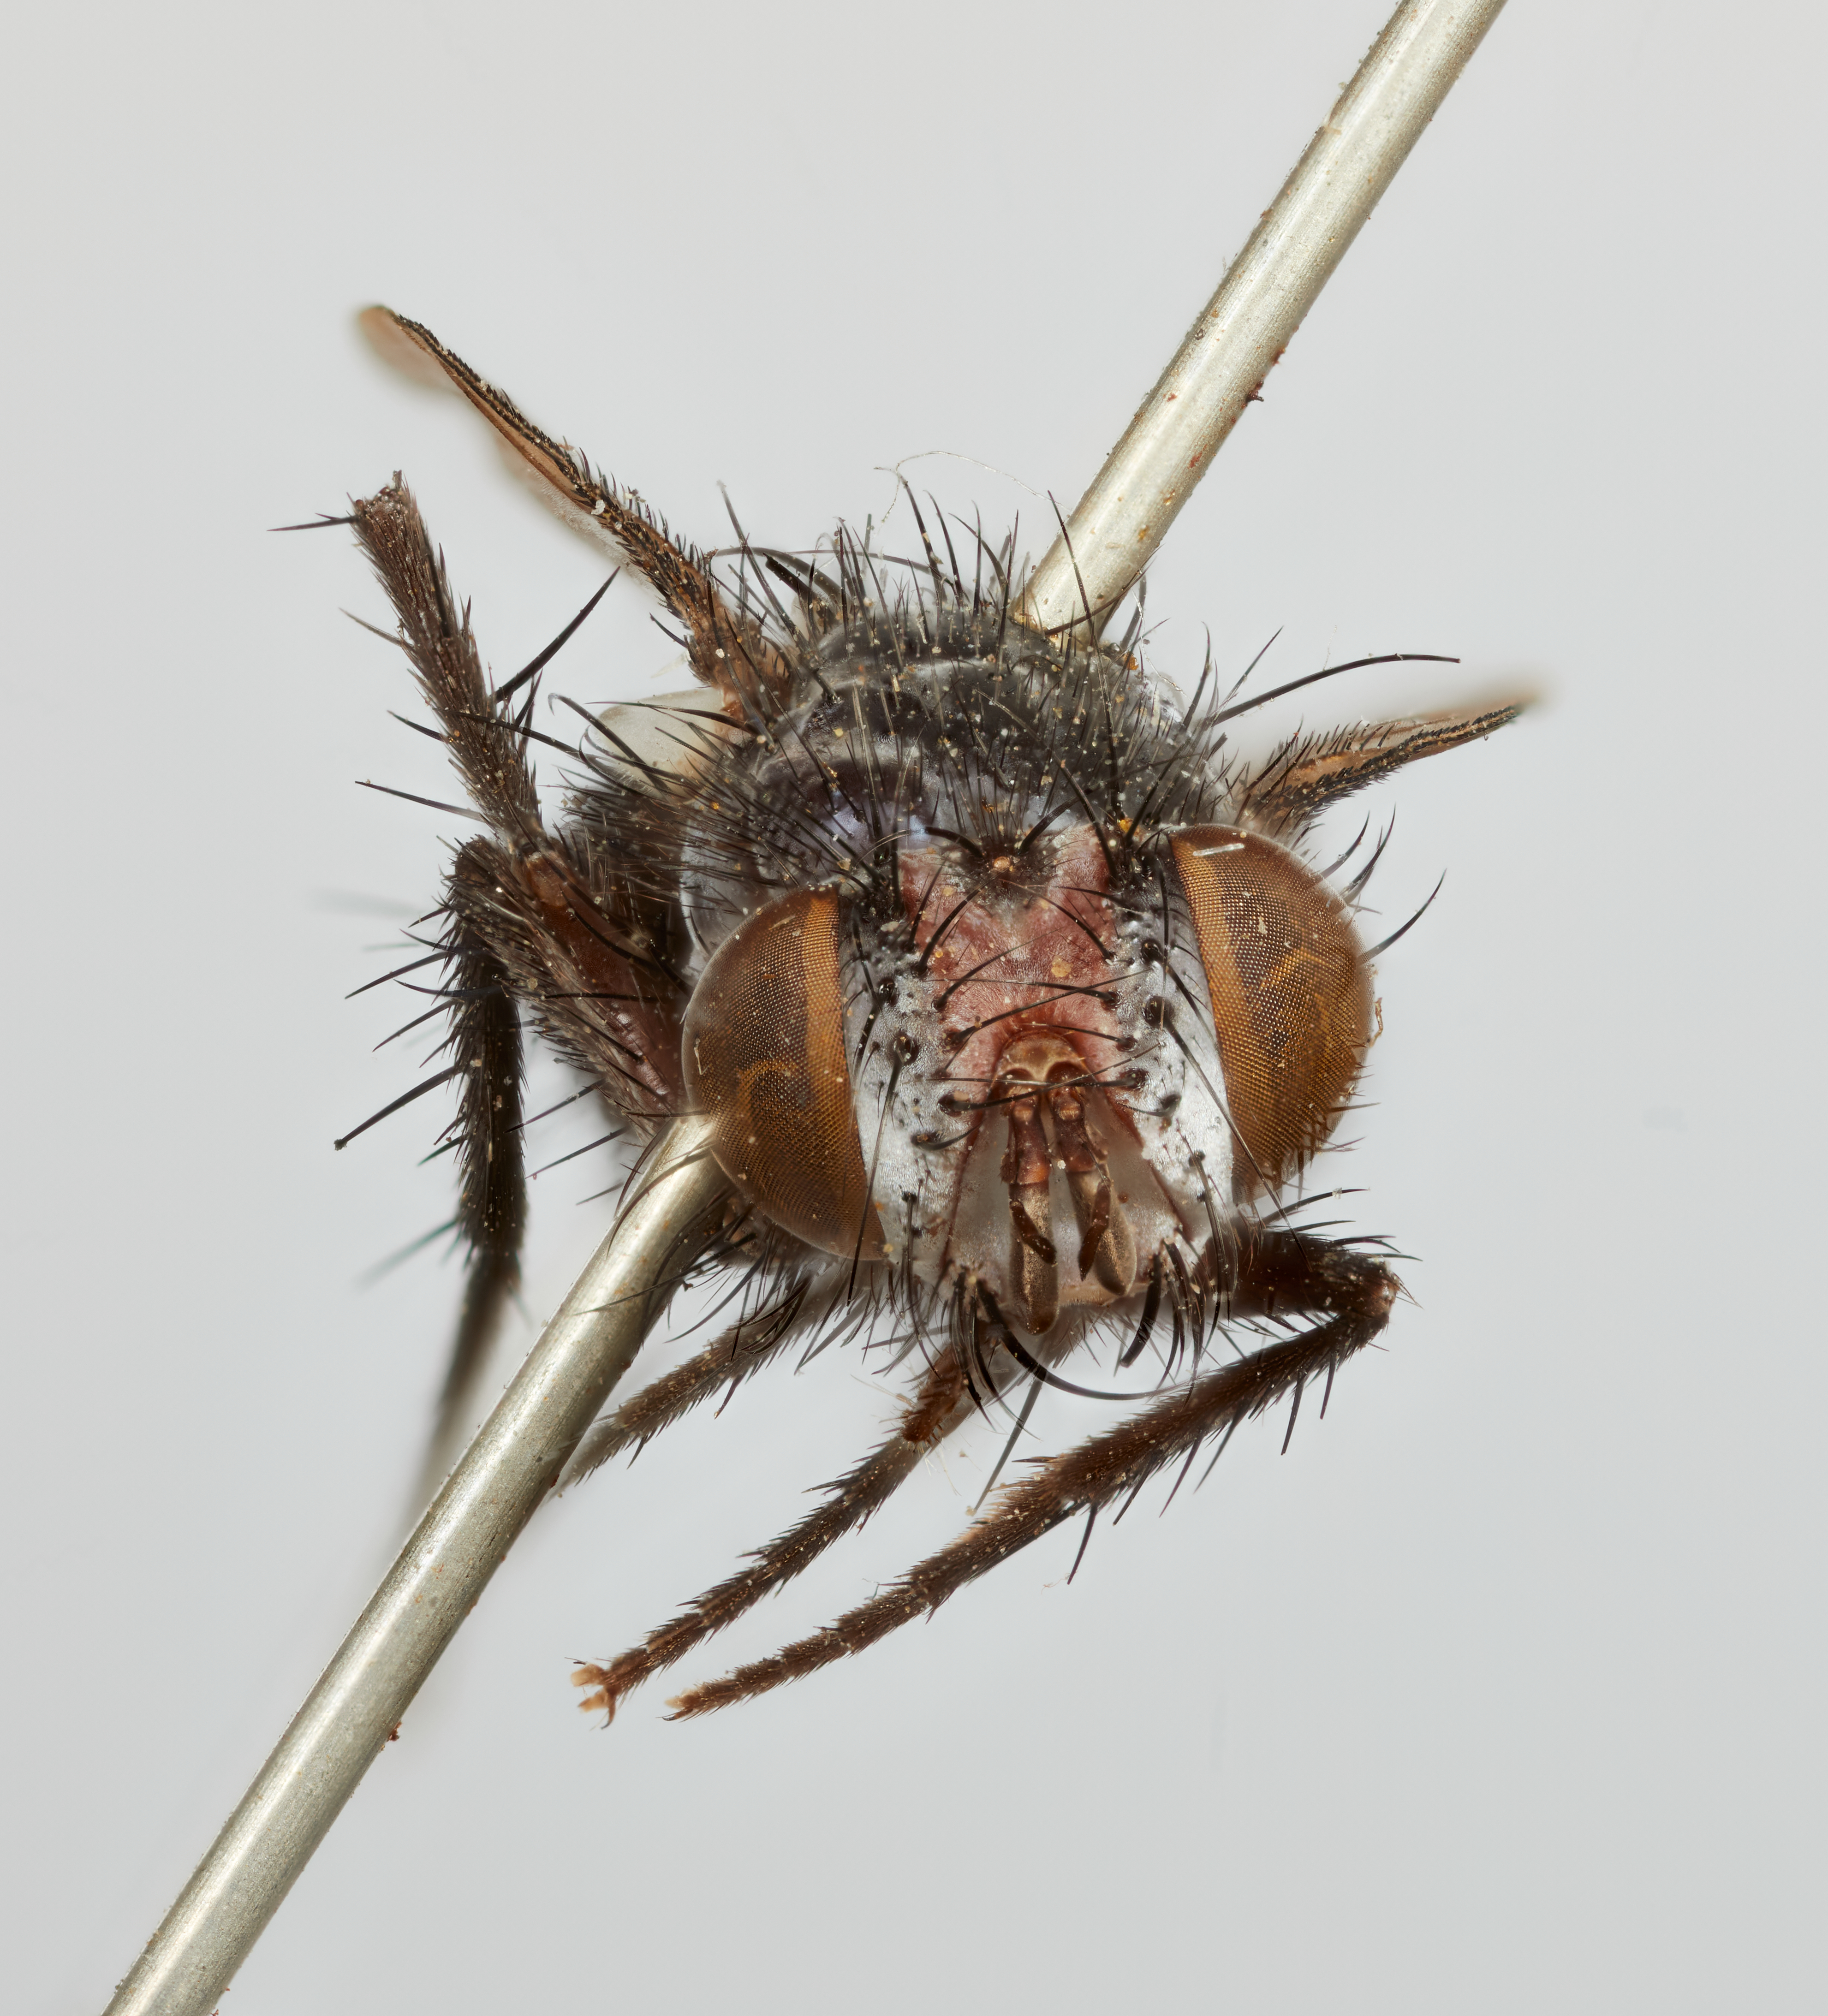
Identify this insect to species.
Goniochaeta fuscibasis
